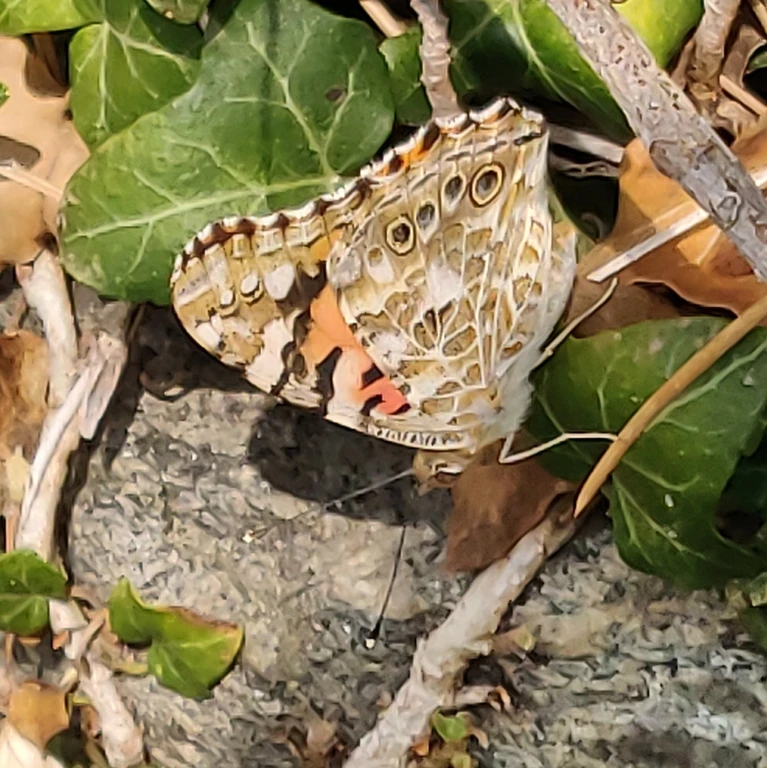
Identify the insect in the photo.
Vanessa cardui
